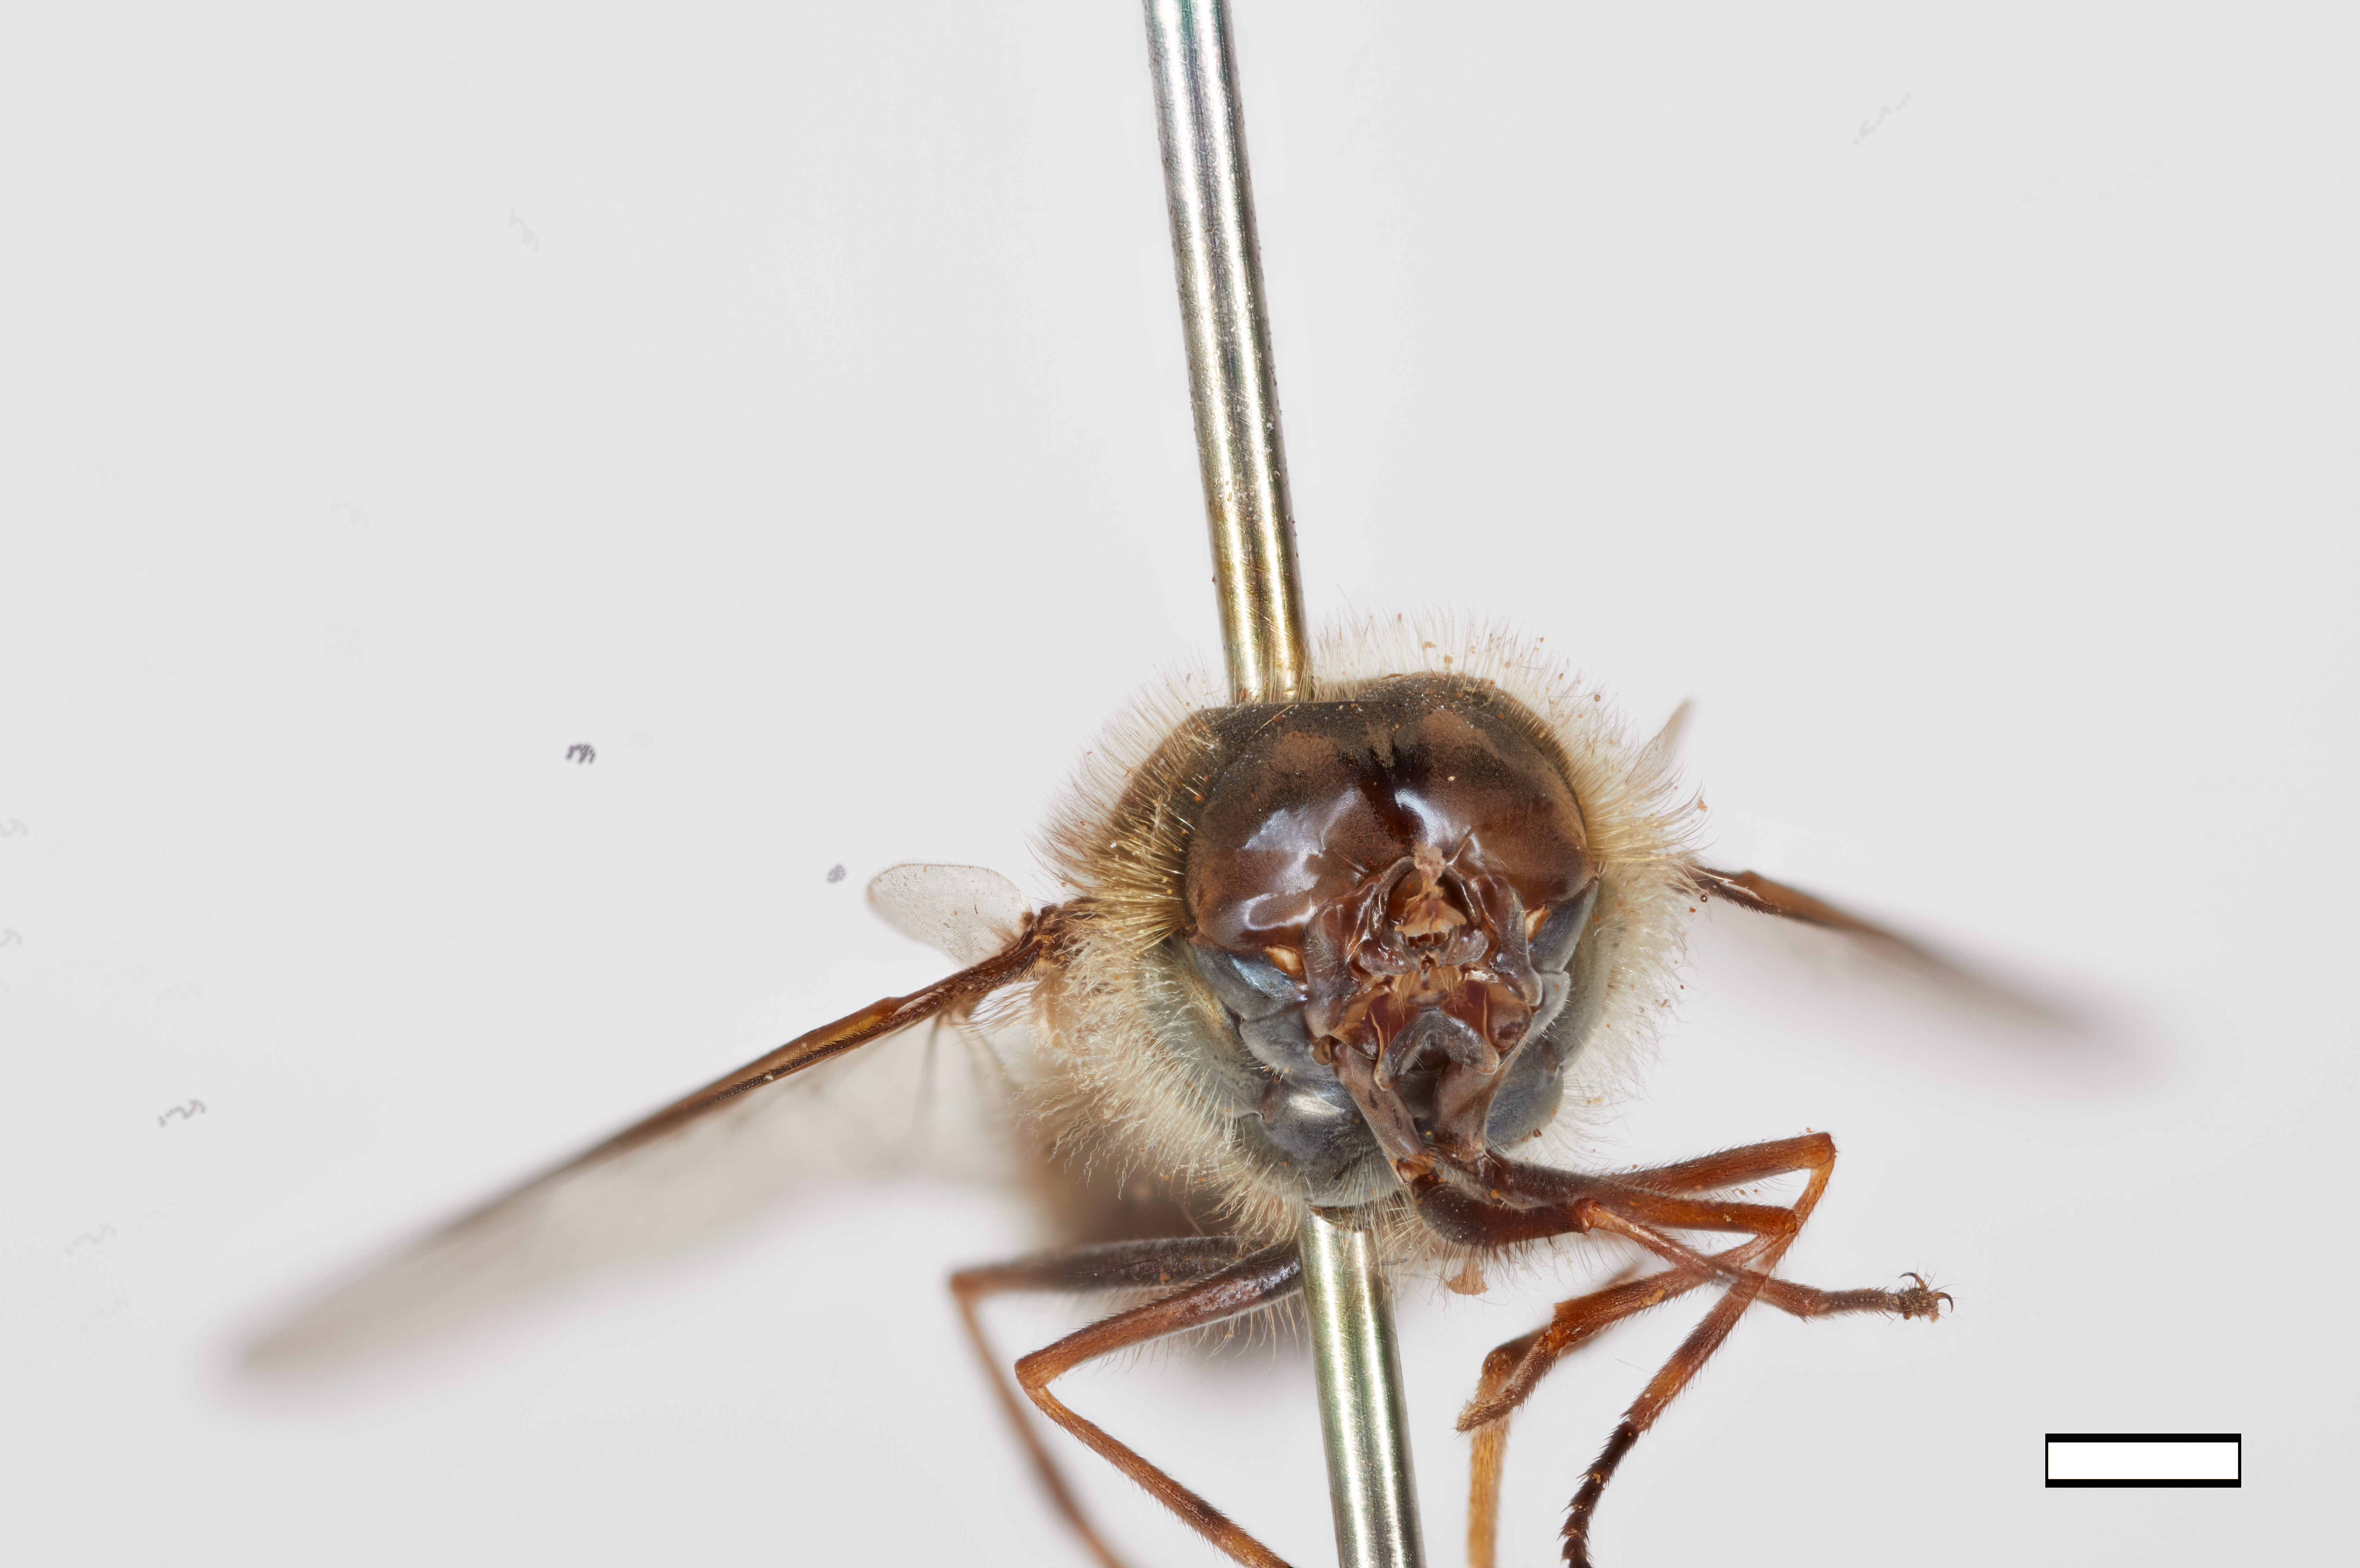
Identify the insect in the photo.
Betasyrphus fletcheri
